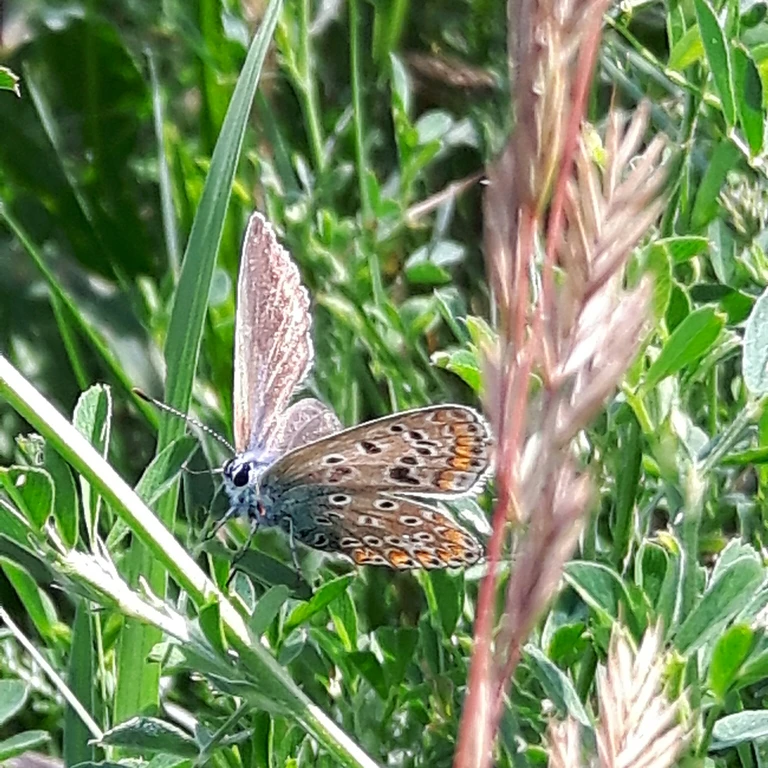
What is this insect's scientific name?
Polyommatus icarus
